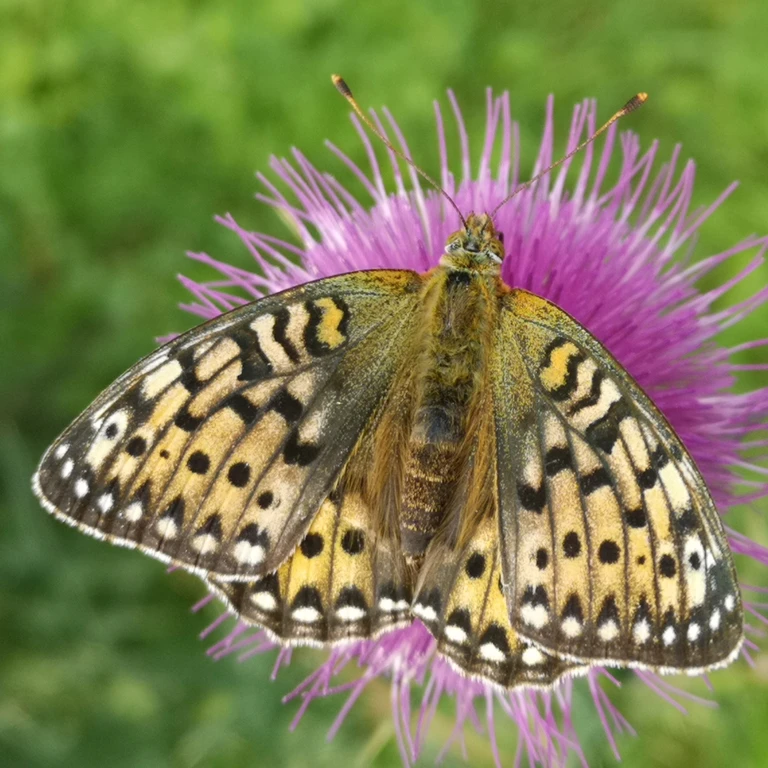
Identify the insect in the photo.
Speyeria aglaja
